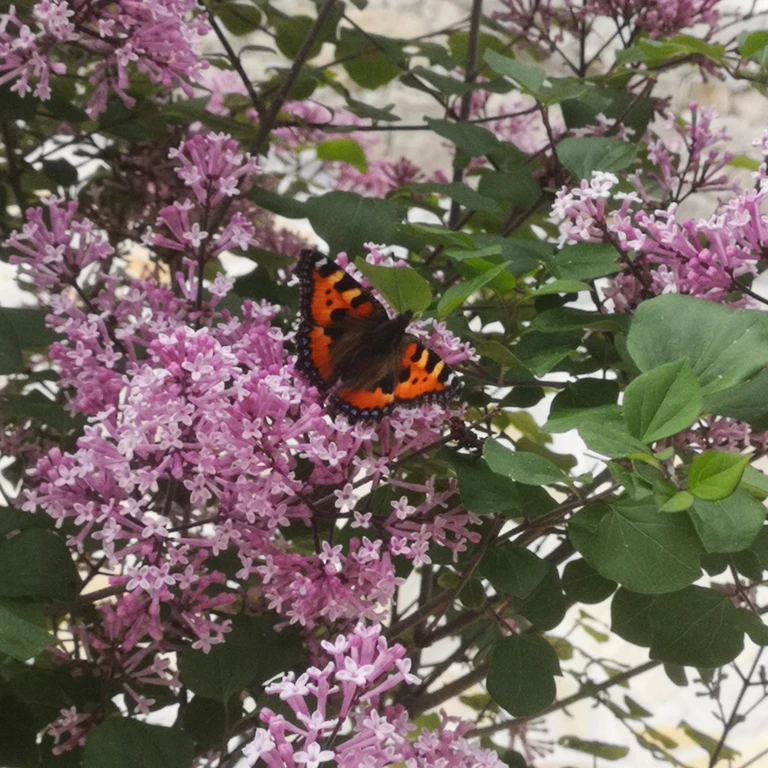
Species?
Aglais urticae
